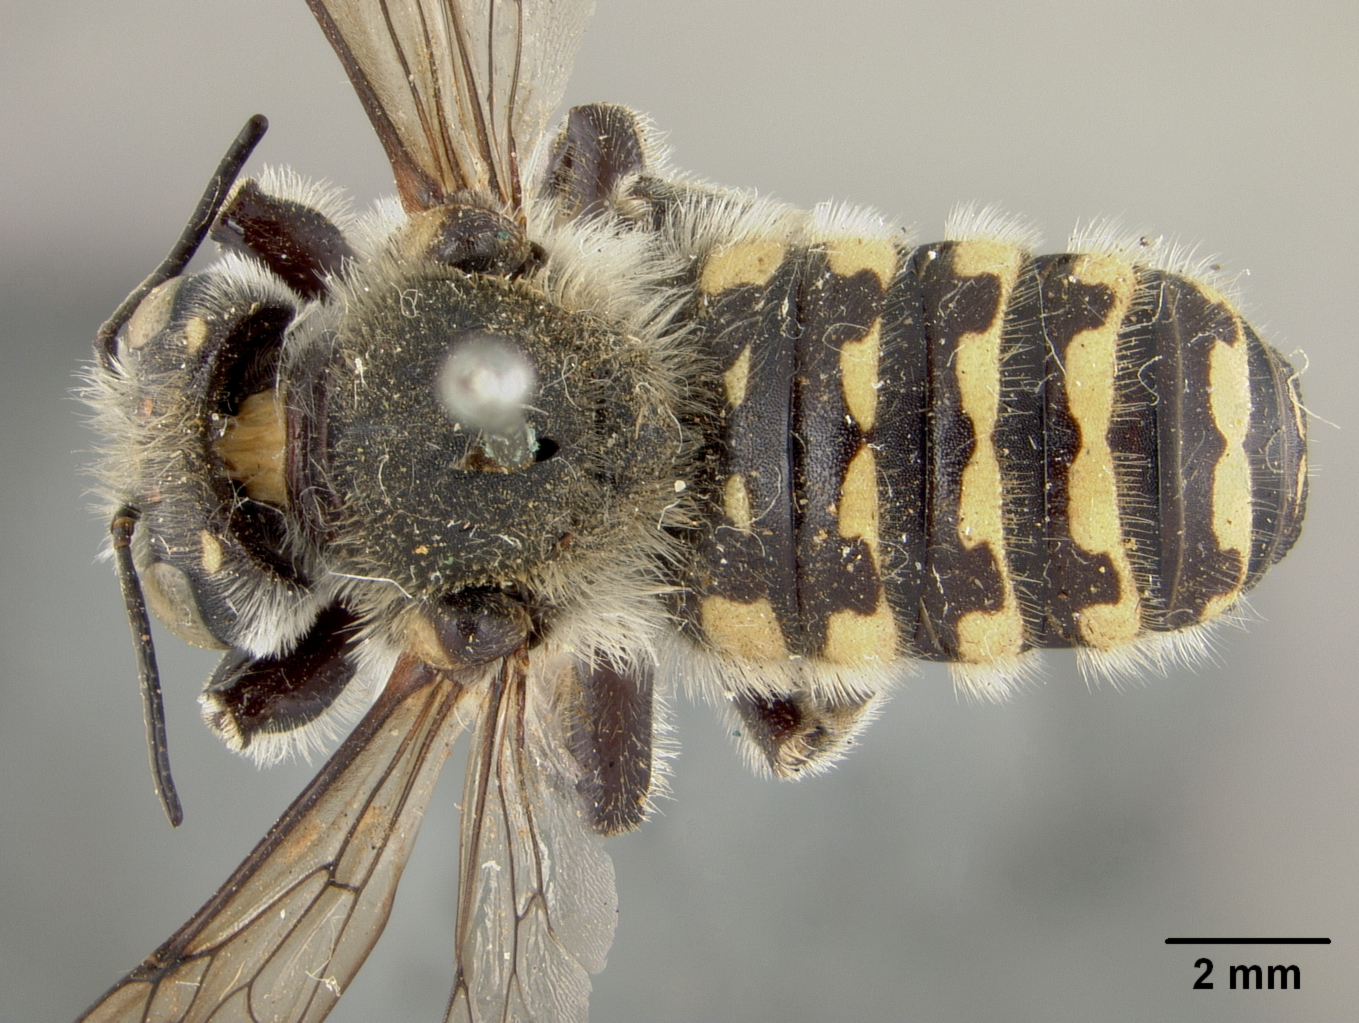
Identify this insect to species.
Anthidium banningense
